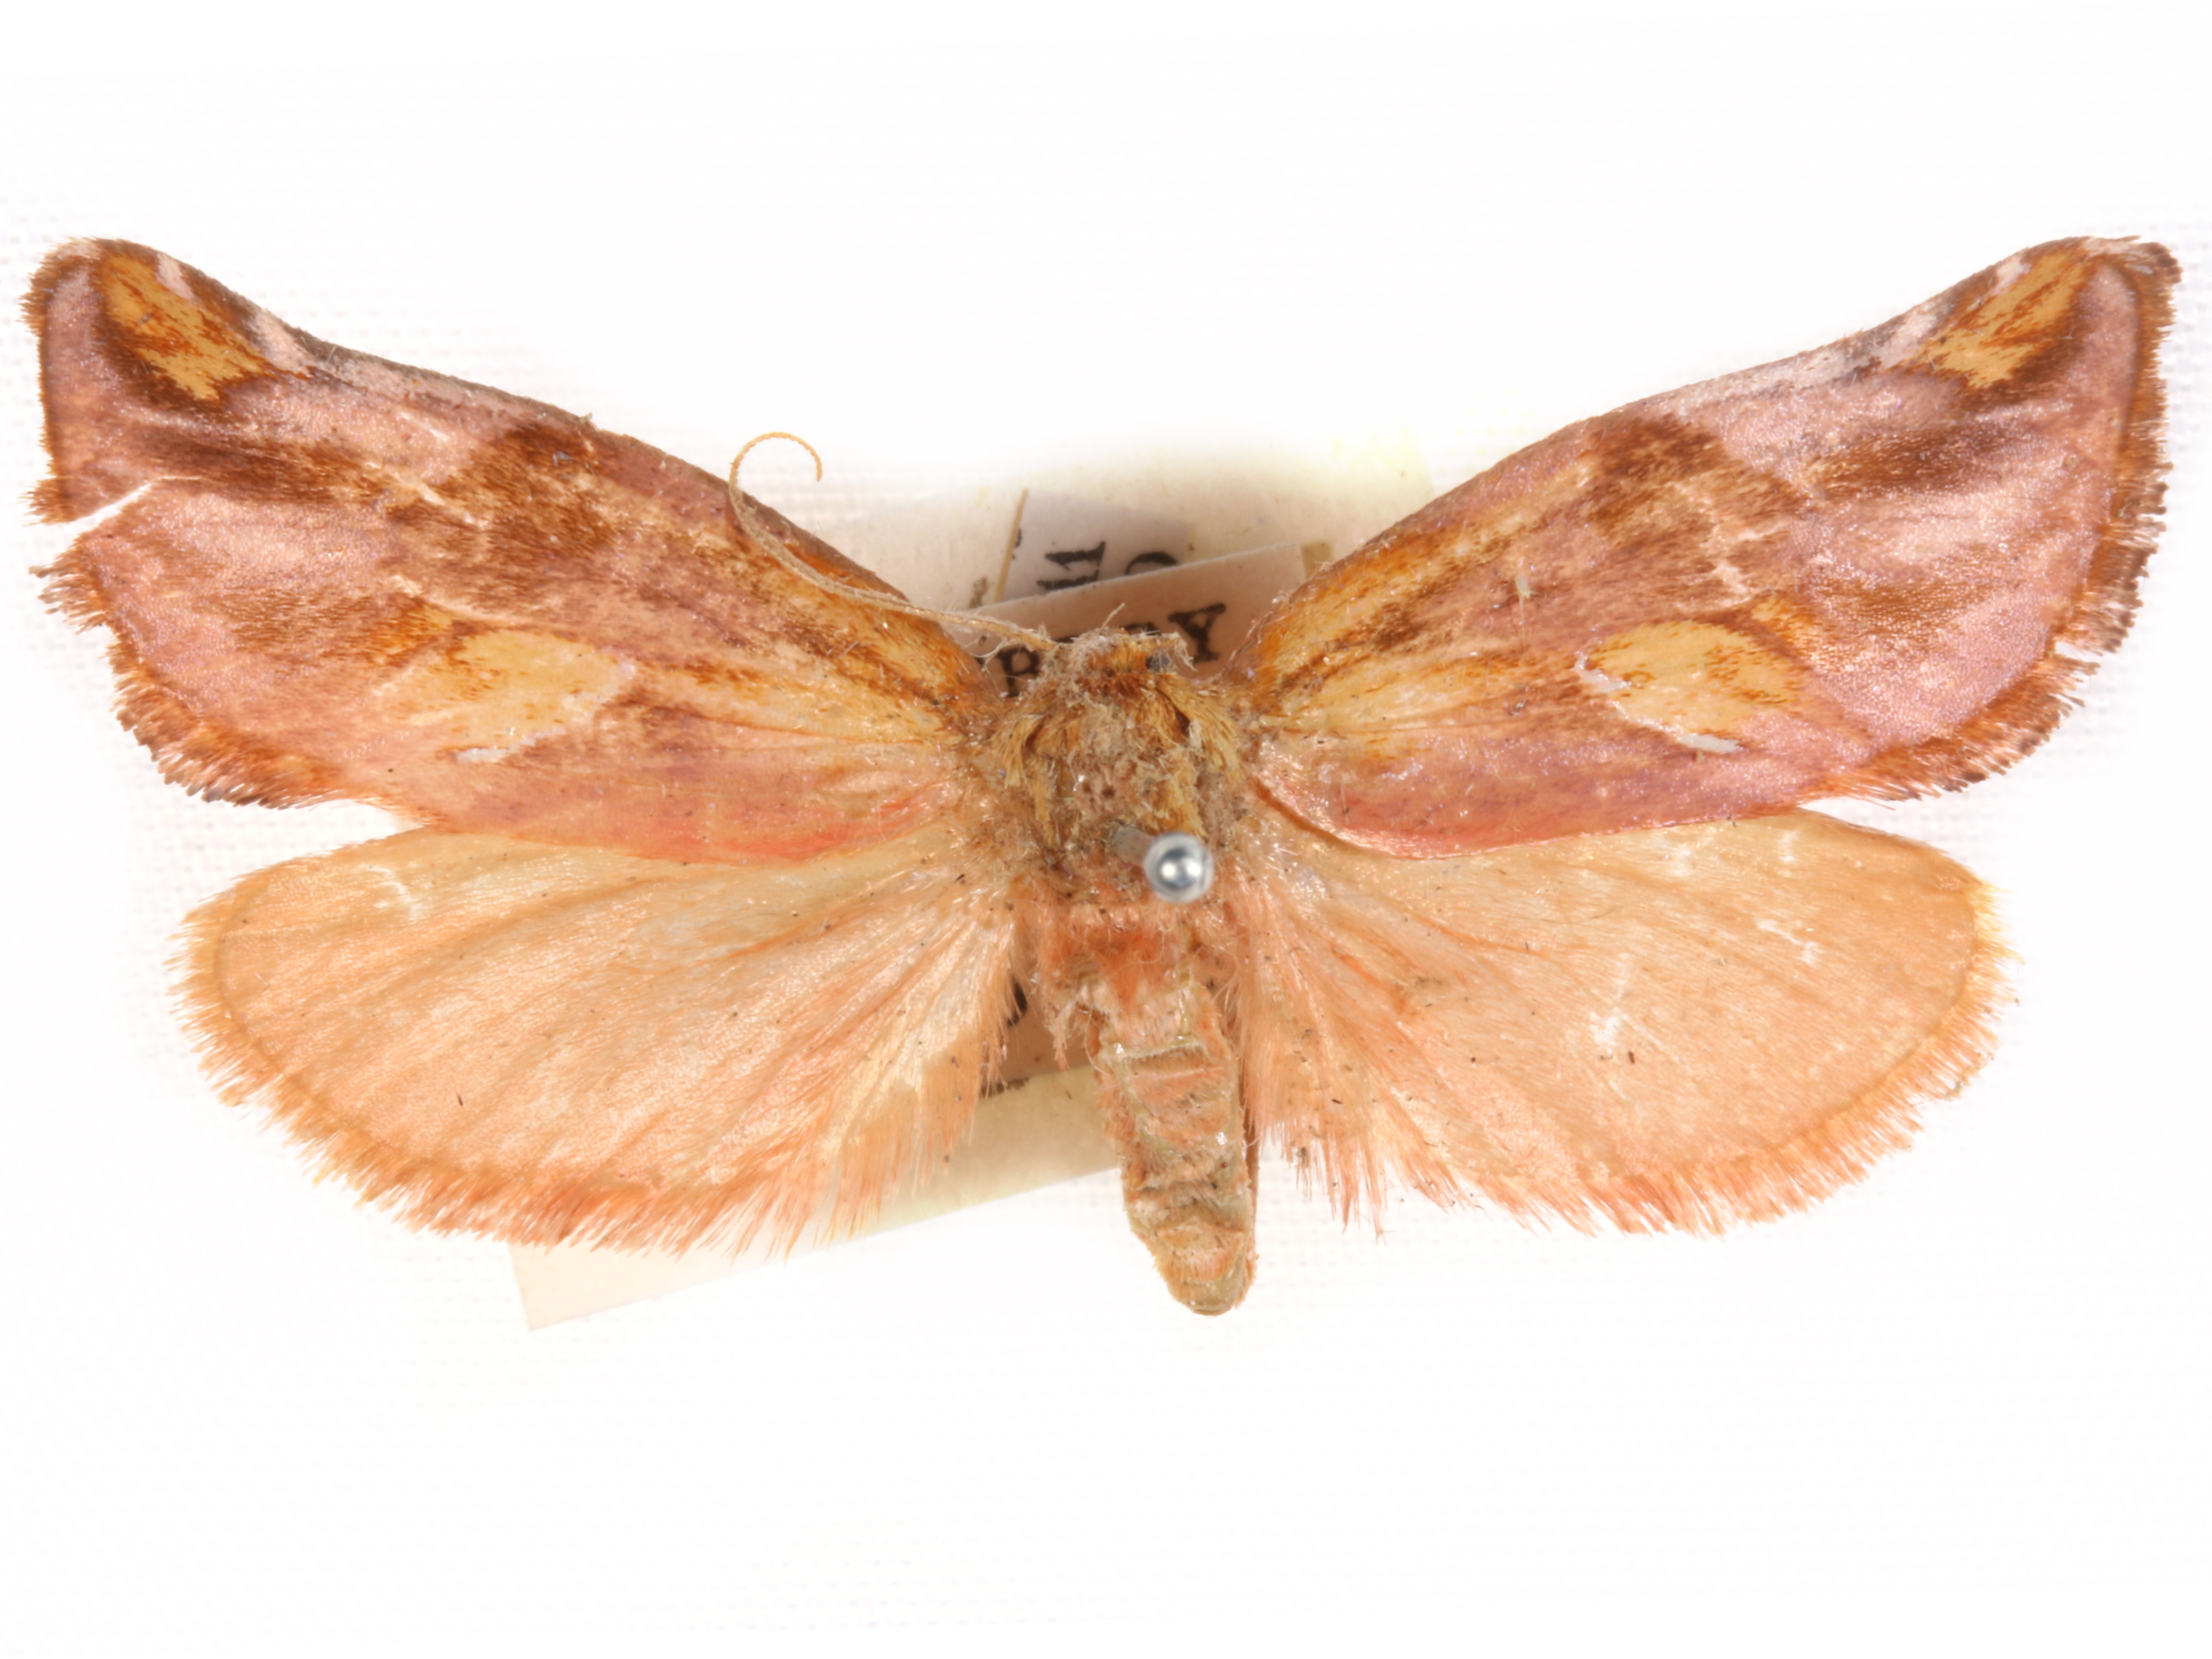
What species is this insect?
Crothaema decorata
